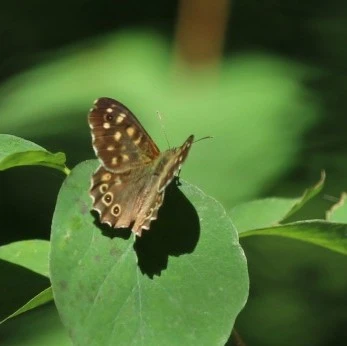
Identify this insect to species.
Pararge aegeria
